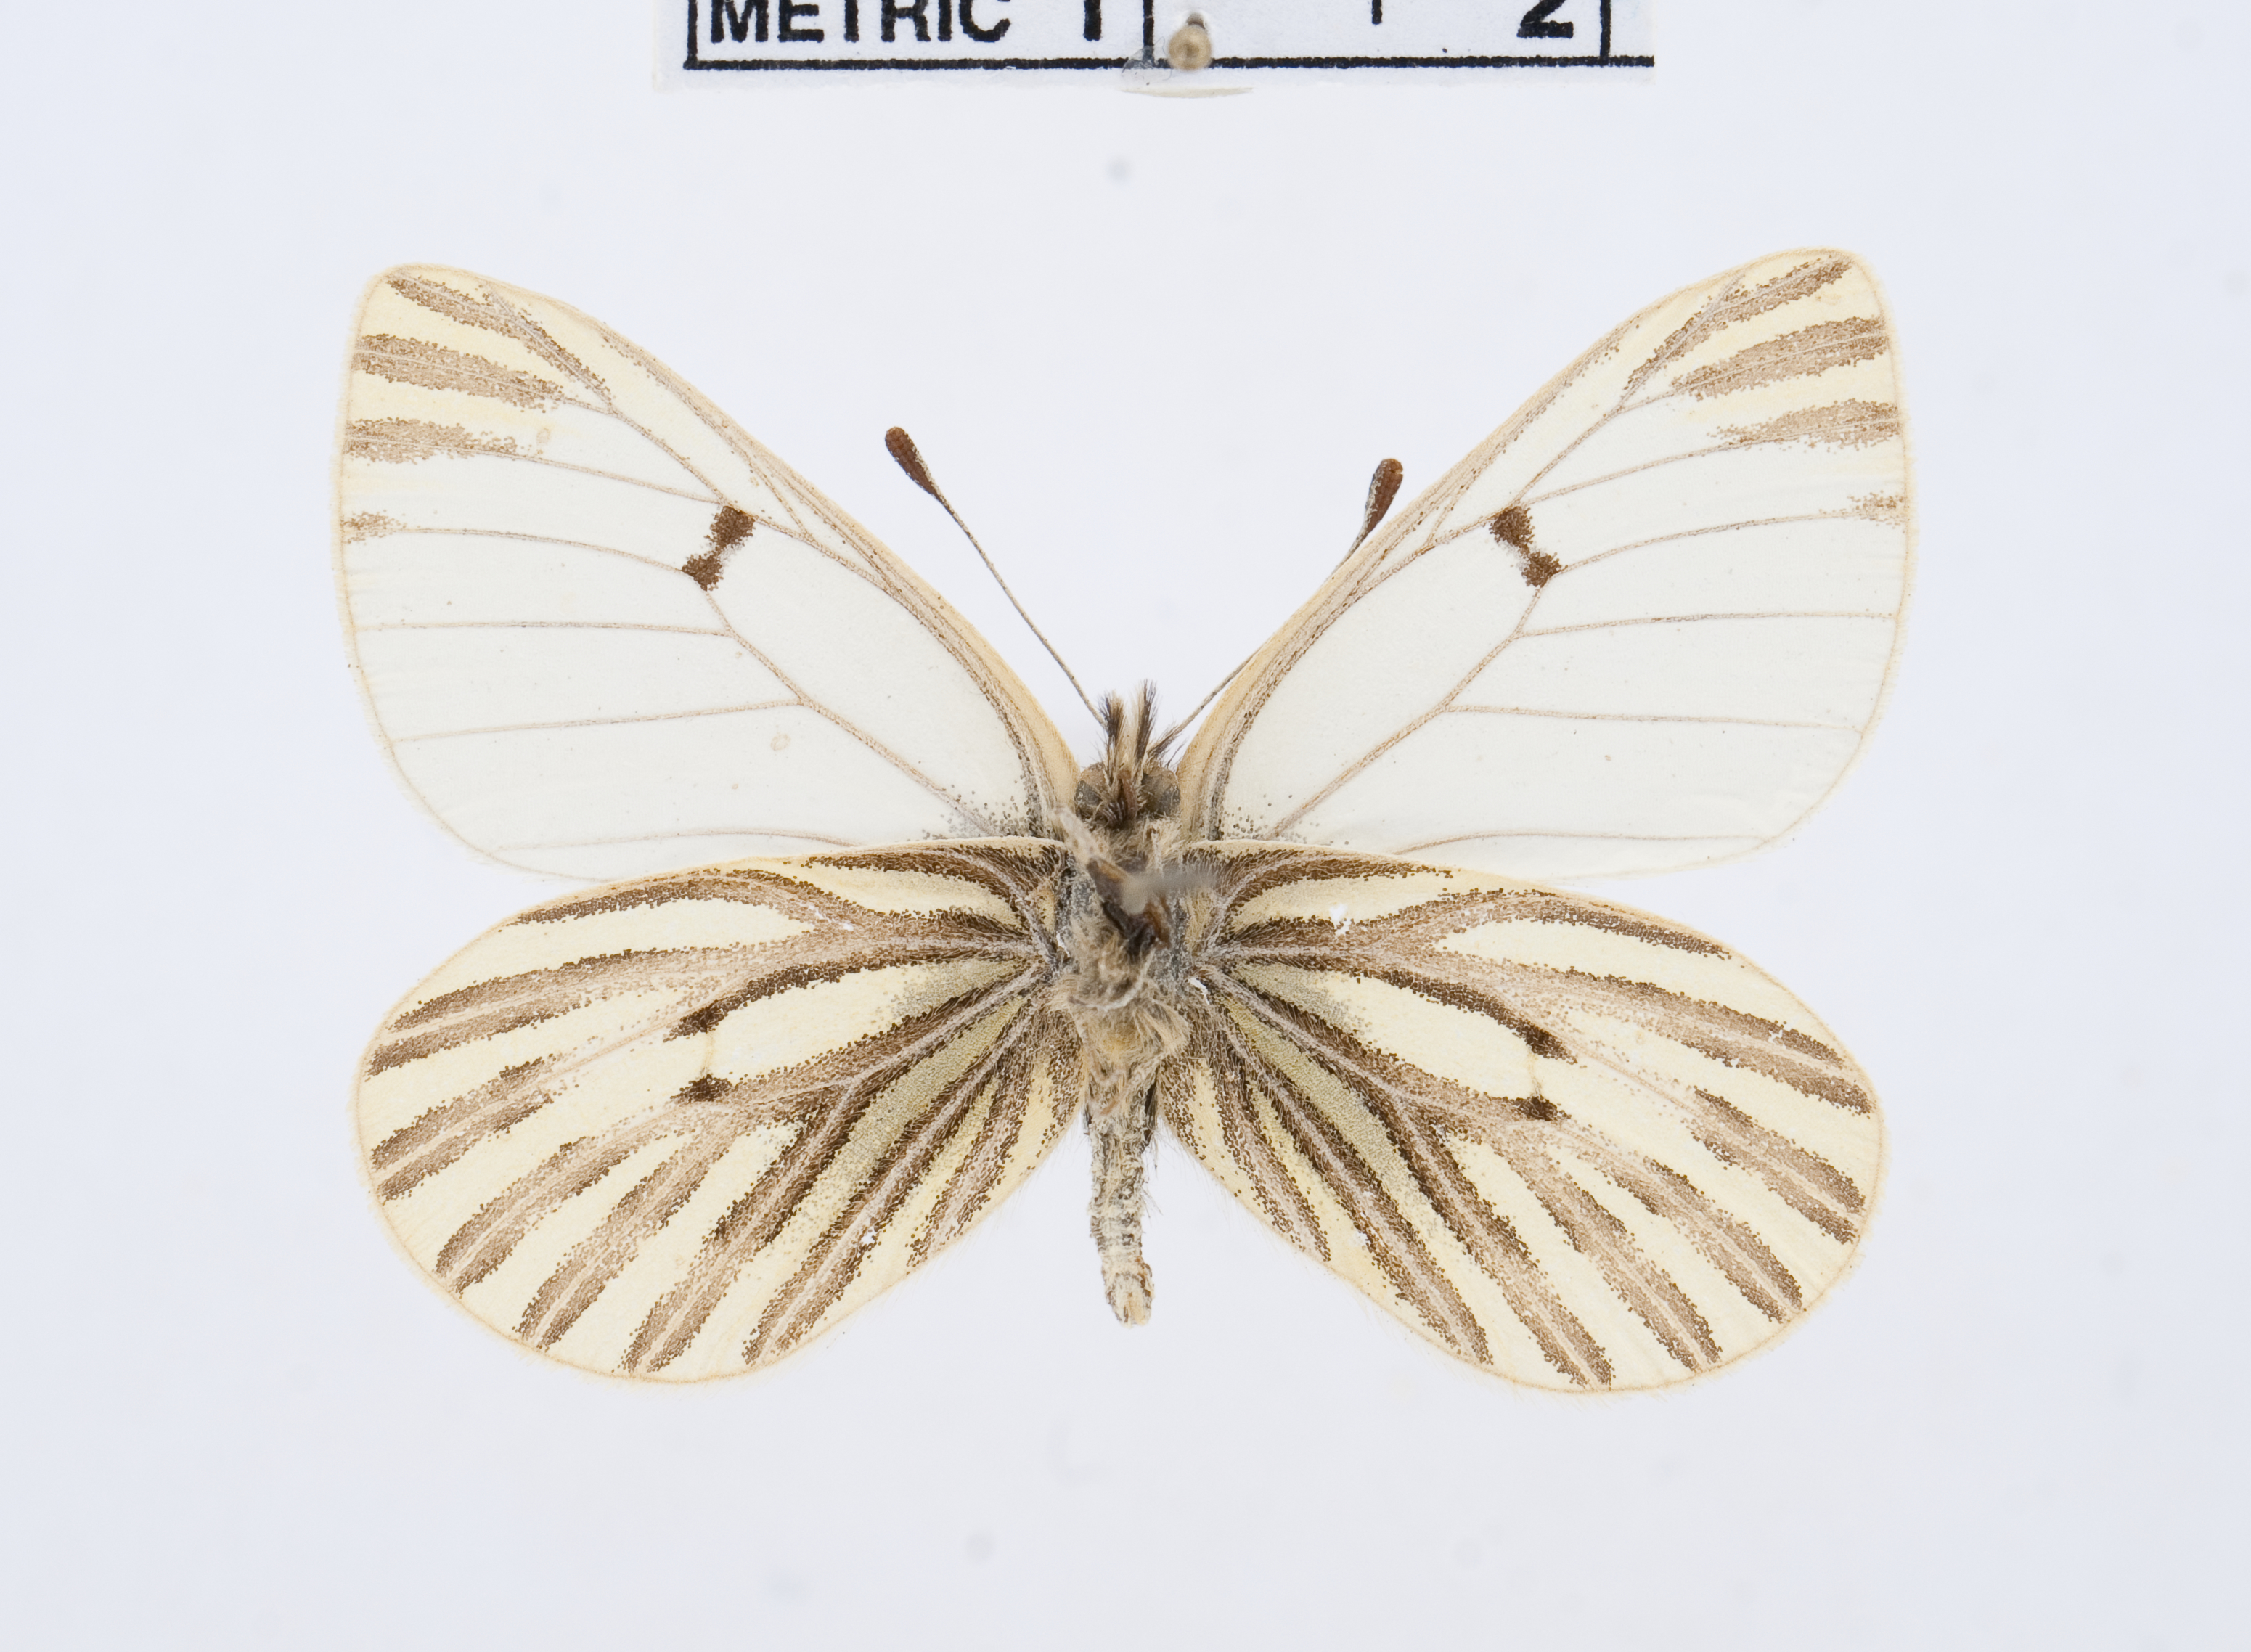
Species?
Baltia butleri
